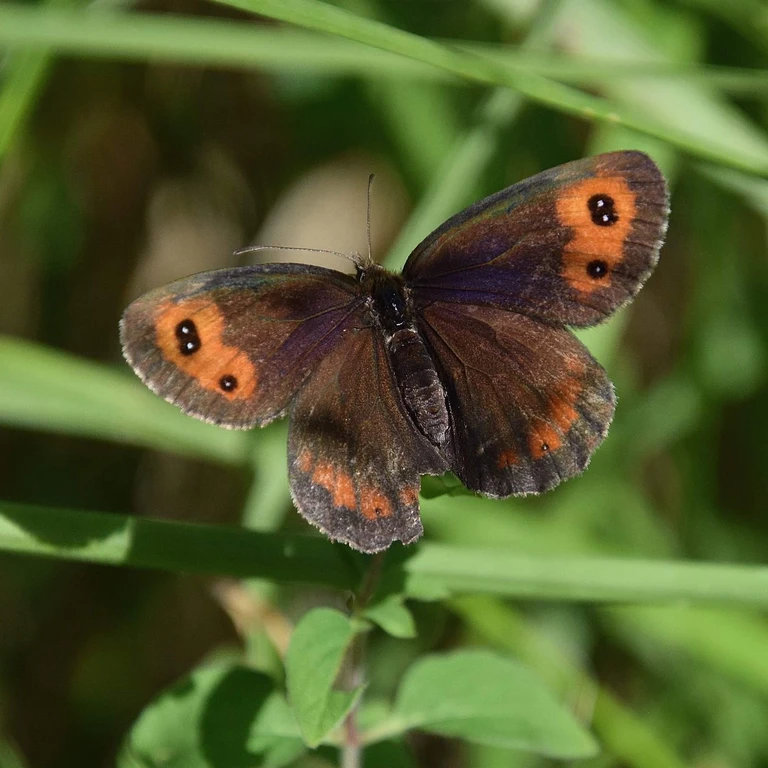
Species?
Erebia aethiops
